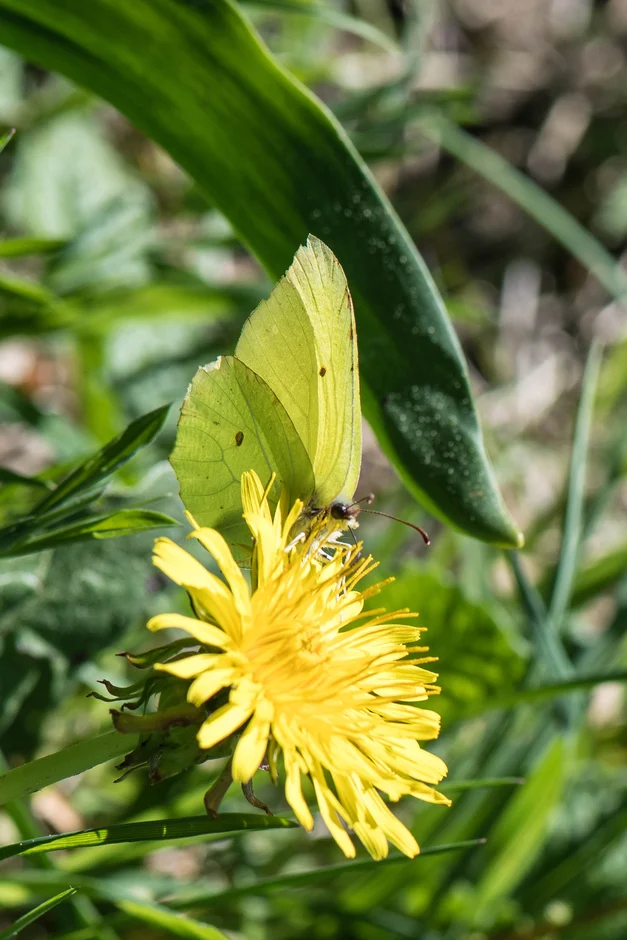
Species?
Gonepteryx rhamni
